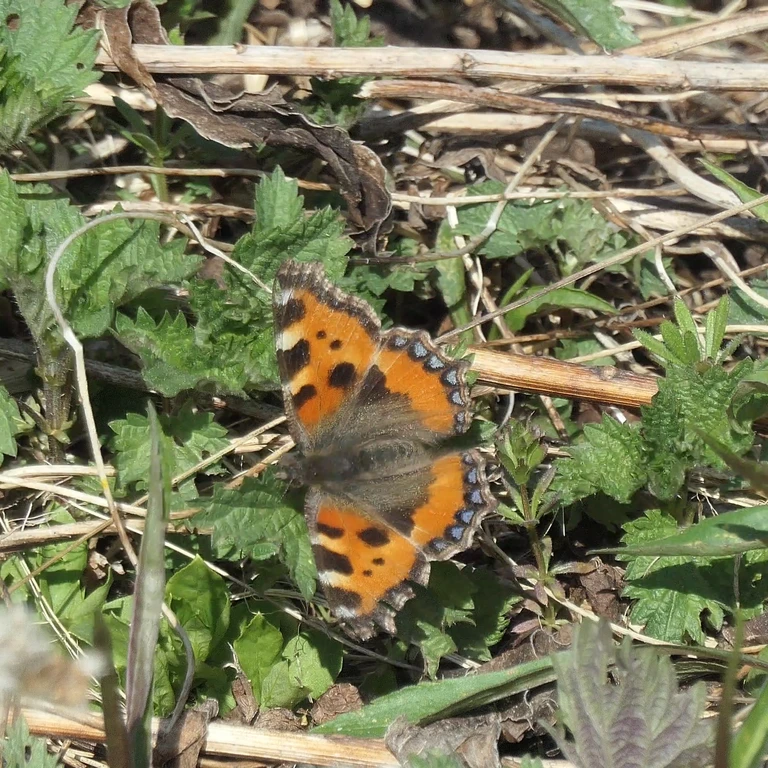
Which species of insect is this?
Aglais urticae
